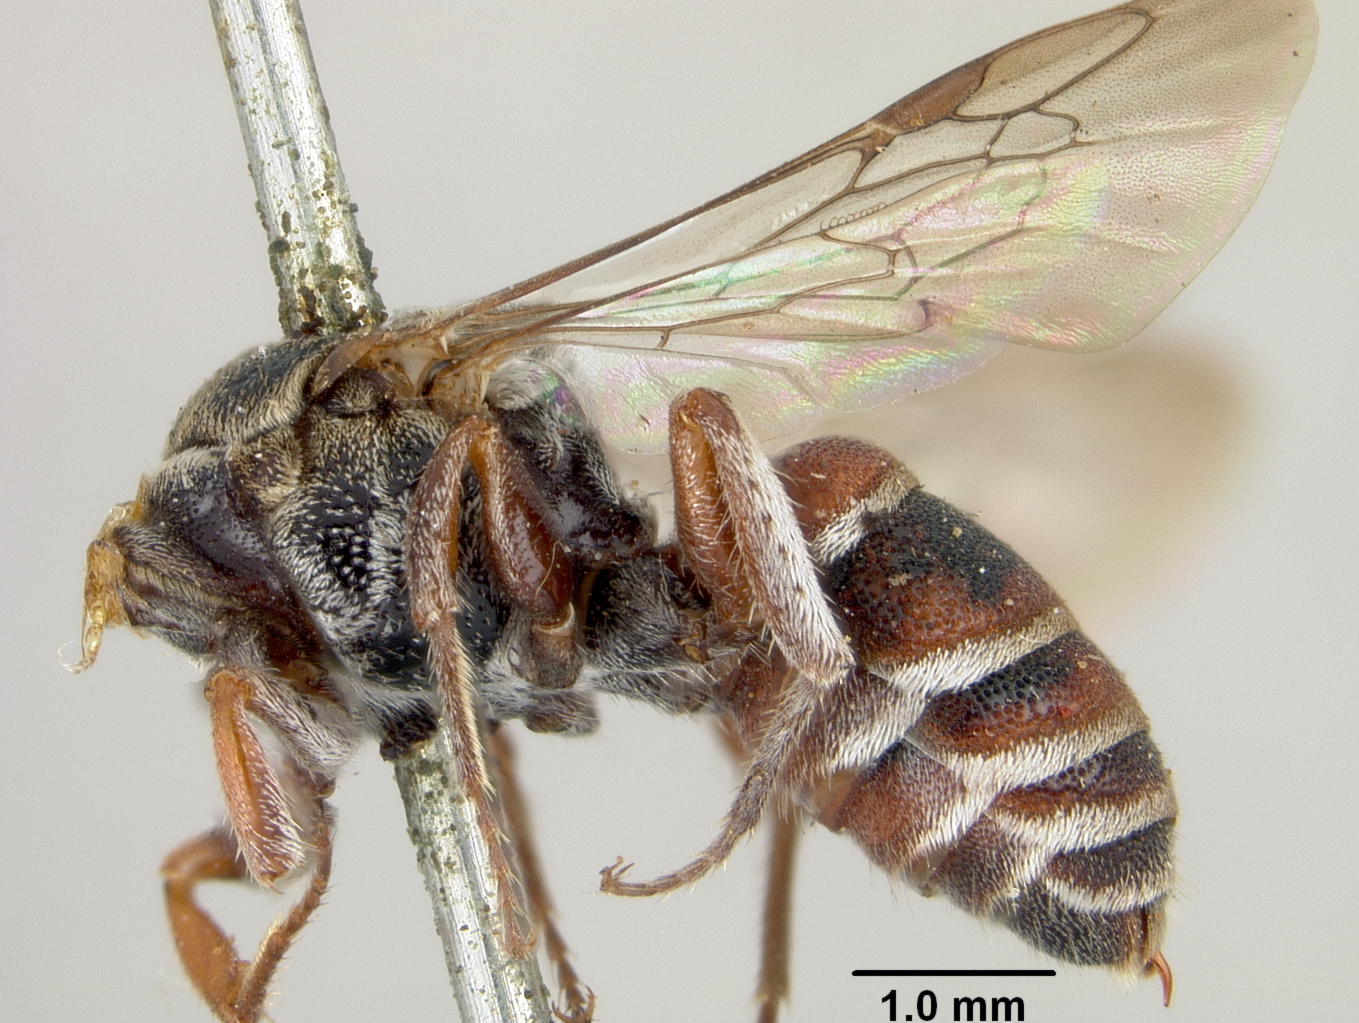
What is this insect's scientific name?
Brachynomada subminiata
